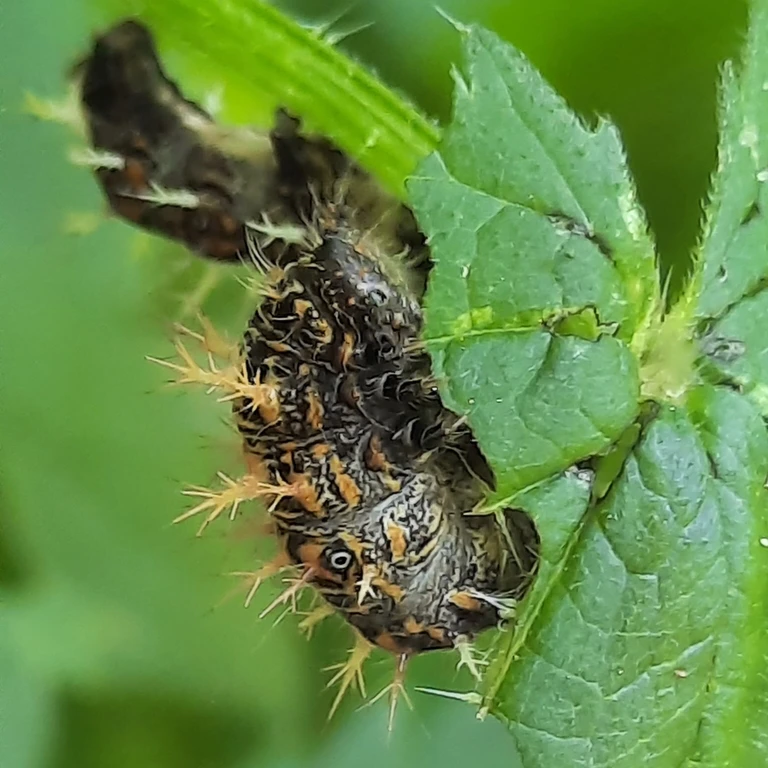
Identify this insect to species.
Vanessa atalanta
